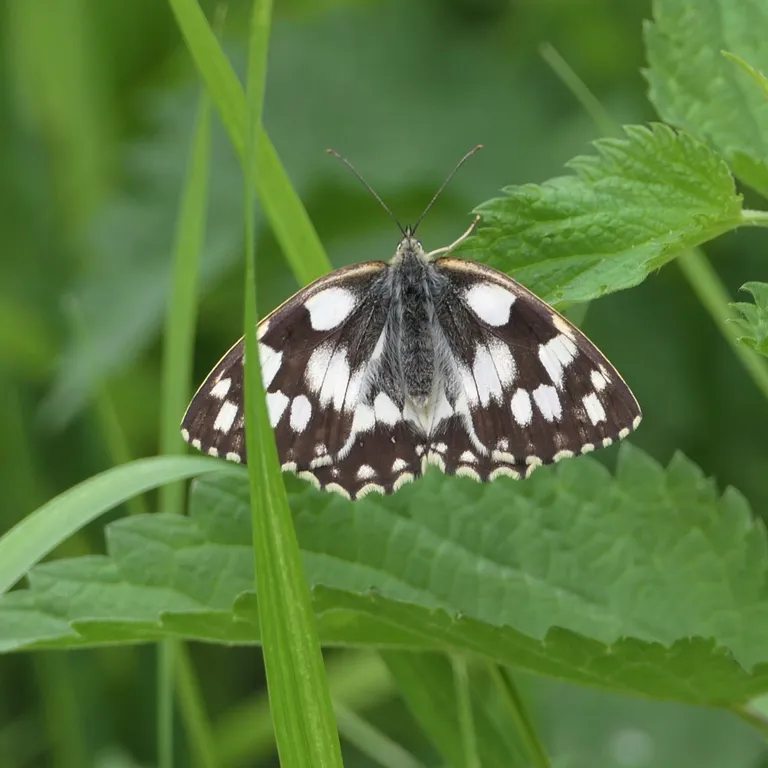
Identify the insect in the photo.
Melanargia galathea
